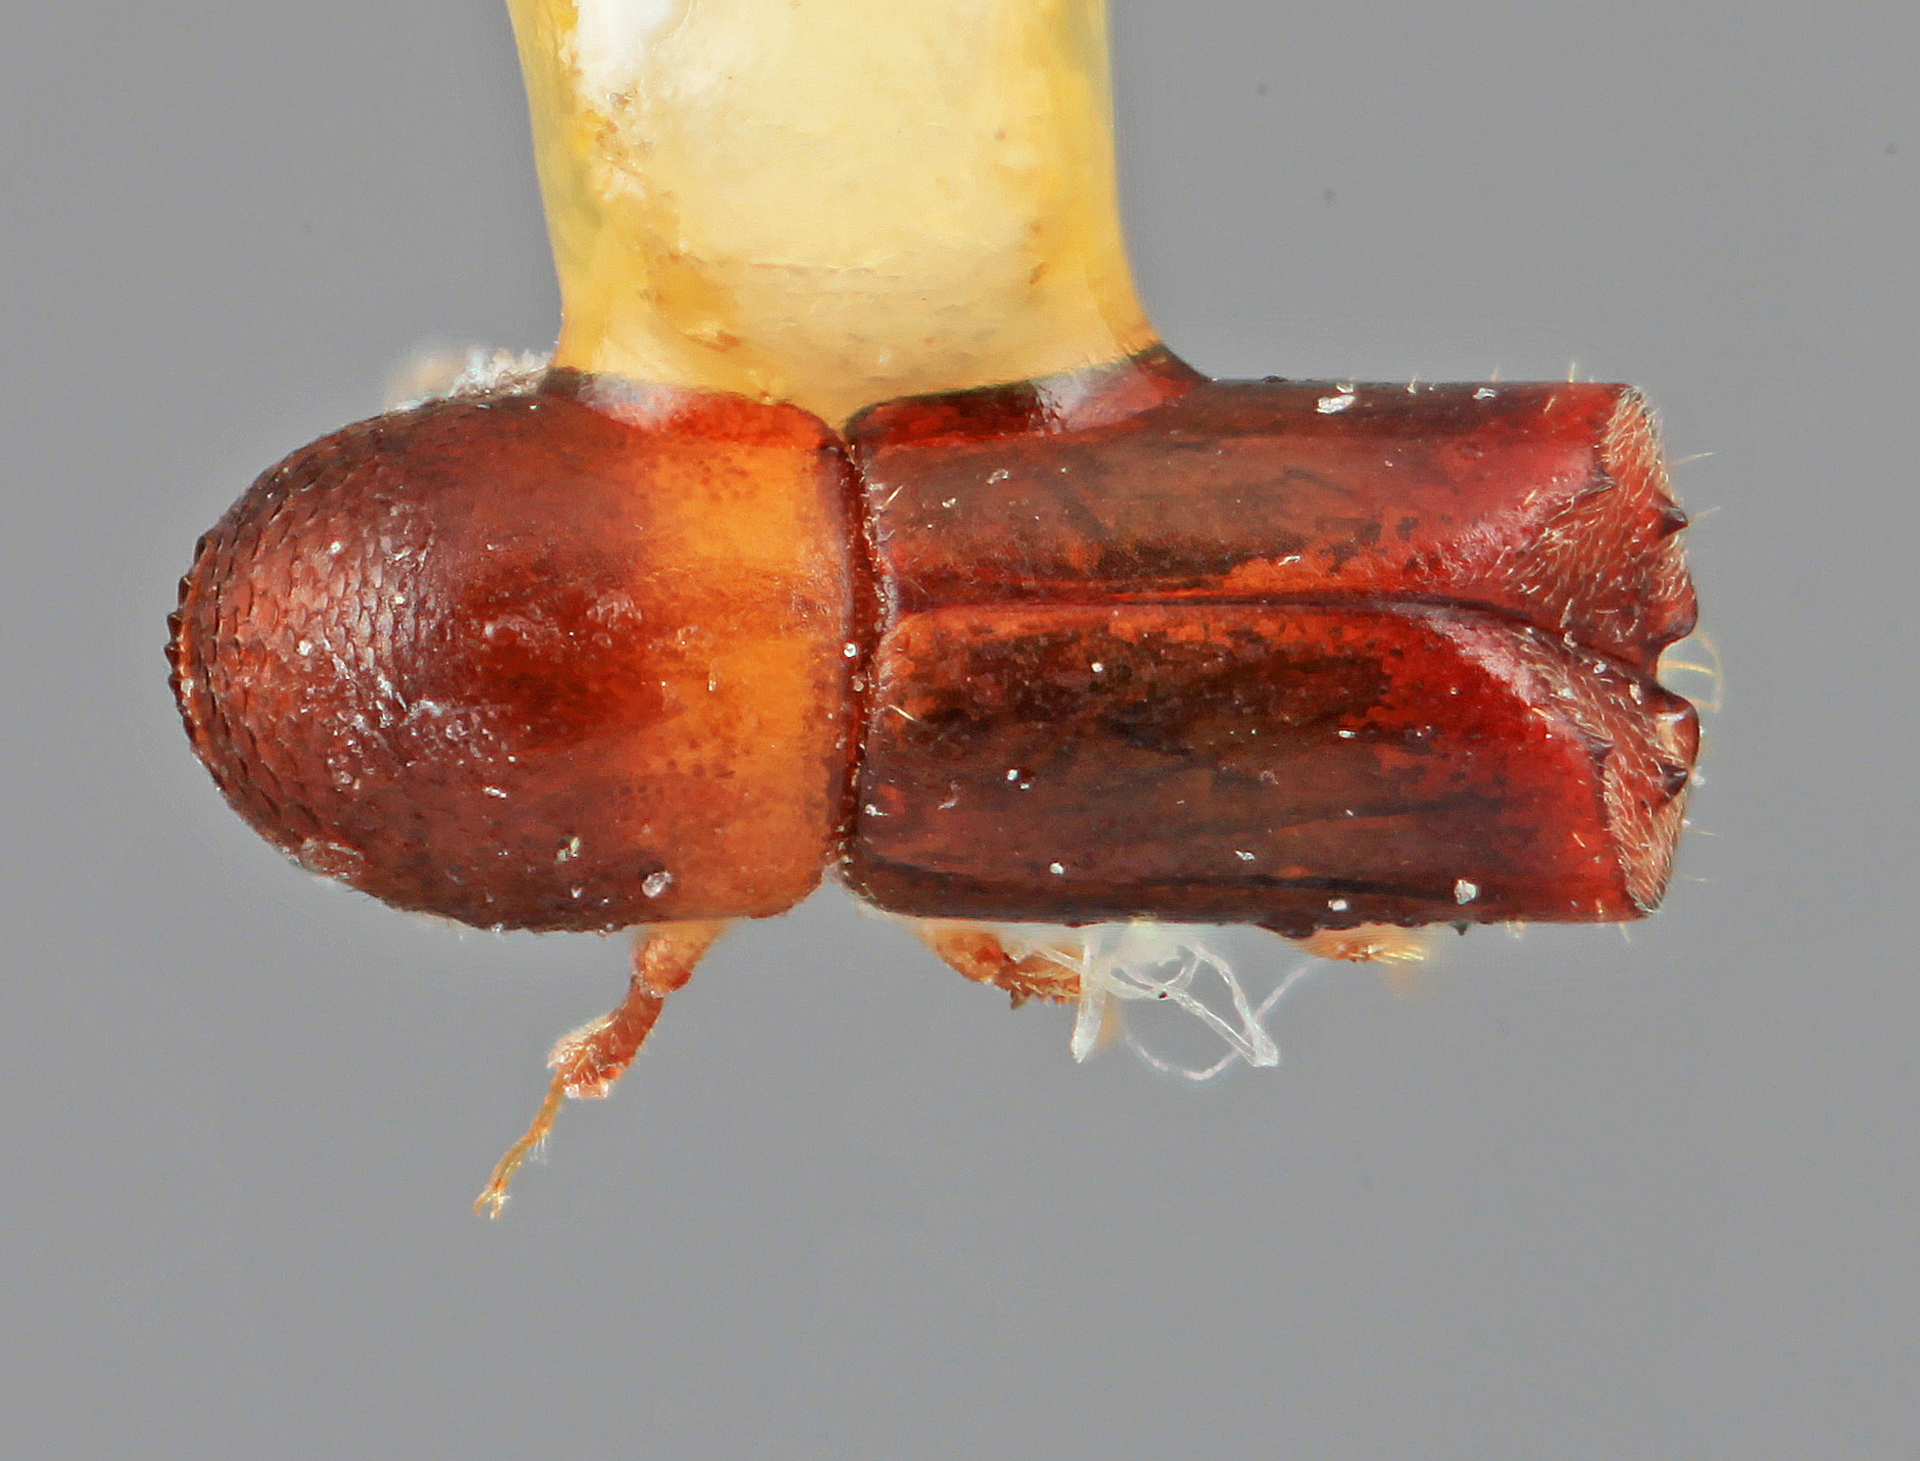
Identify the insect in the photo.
Monarthrum corculum
